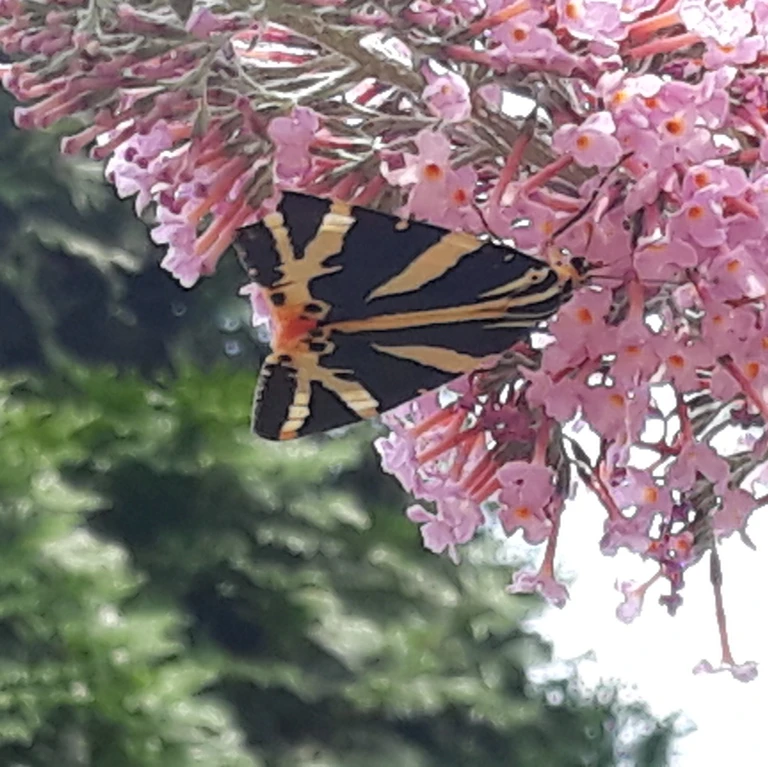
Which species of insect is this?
Euplagia quadripunctaria
